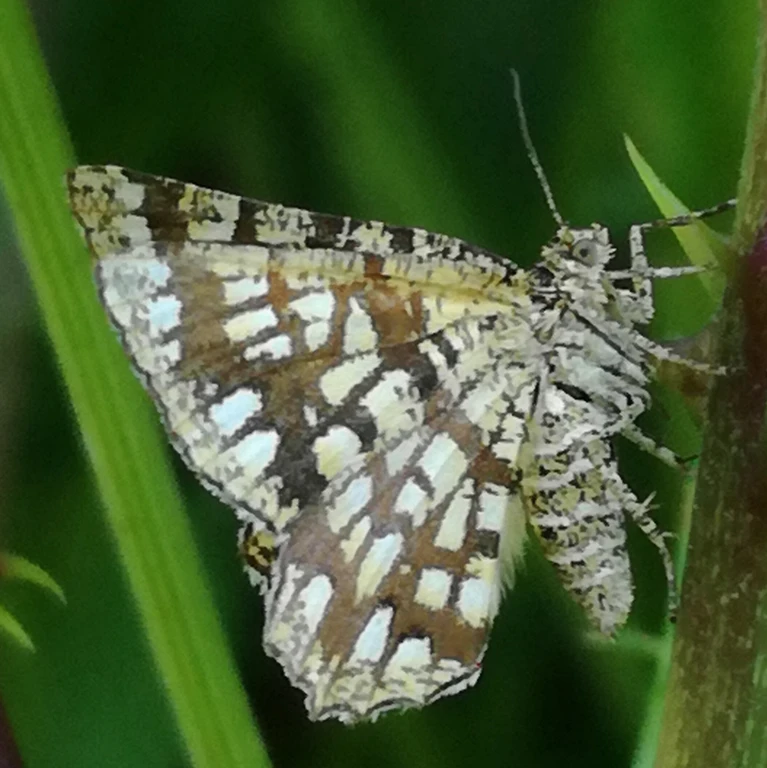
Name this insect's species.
Chiasmia clathrata
